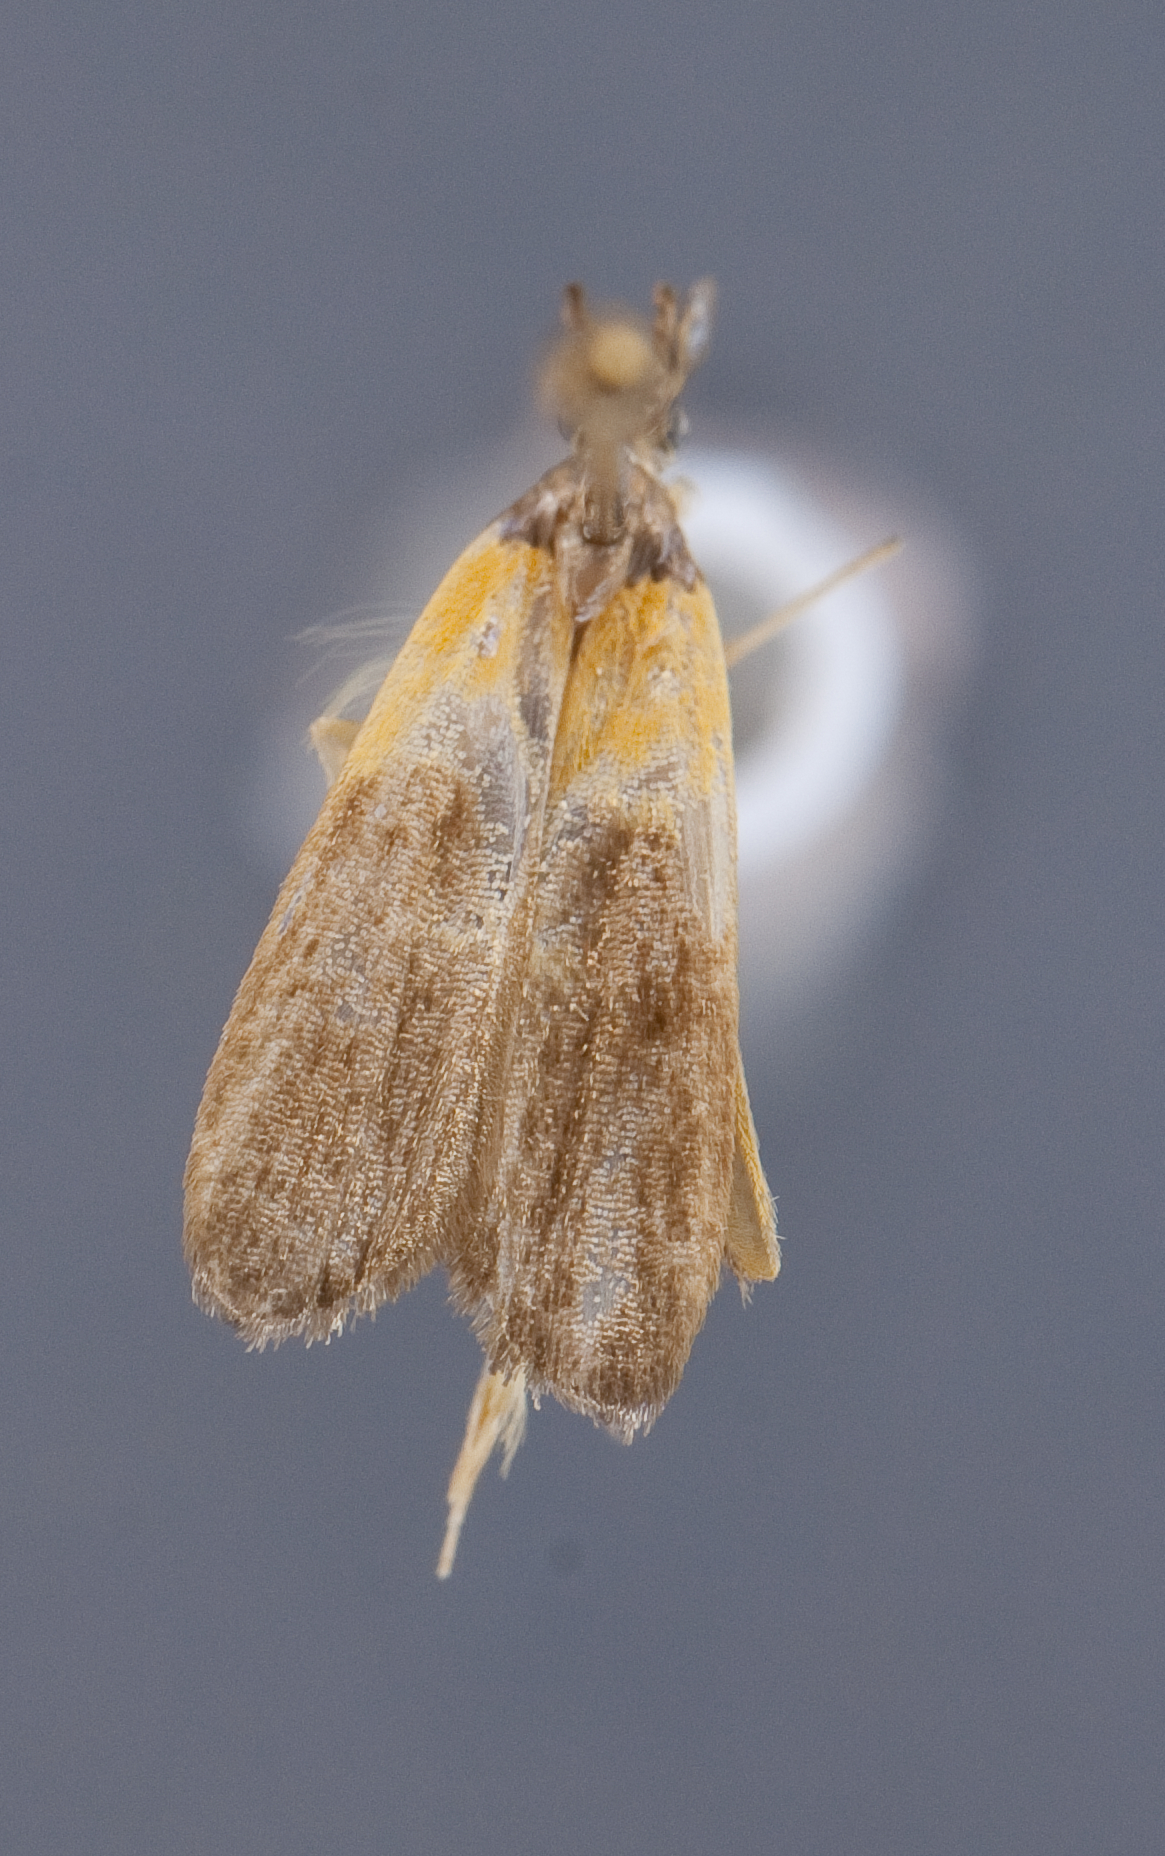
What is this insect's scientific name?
Doxogenes ceraena
